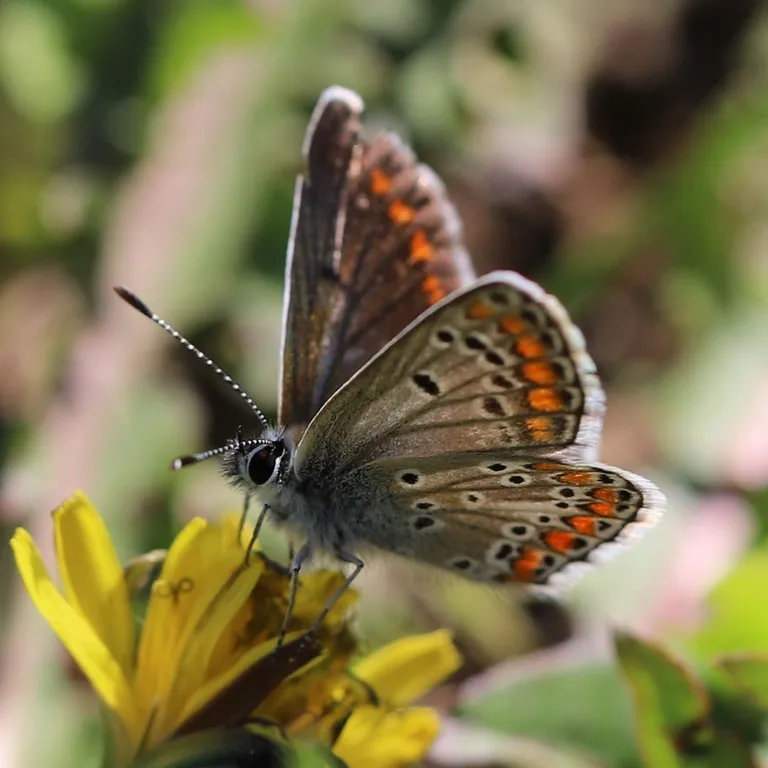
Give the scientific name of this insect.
Aricia agestis/artaxerxes
